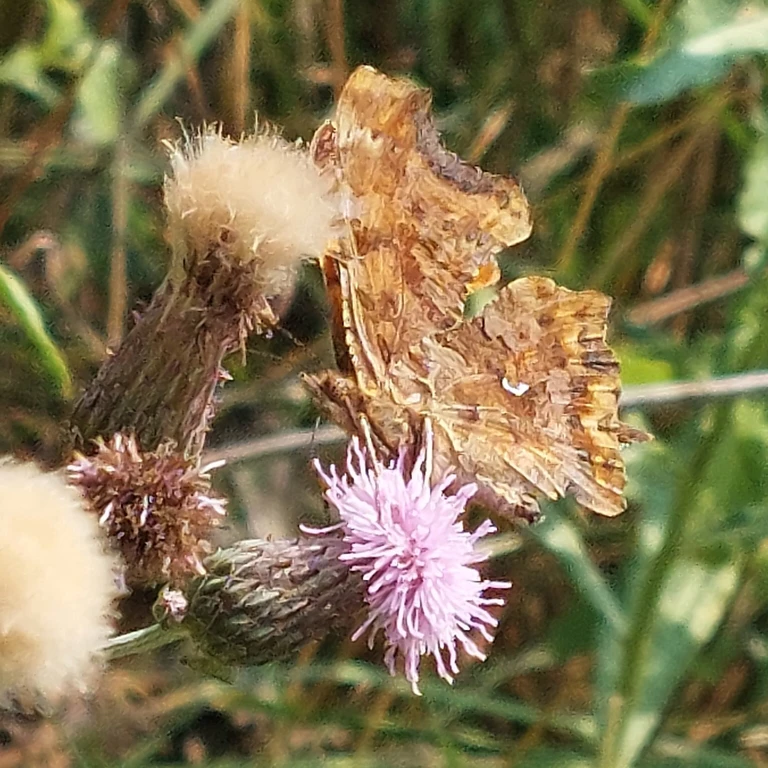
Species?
Polygonia c-album
